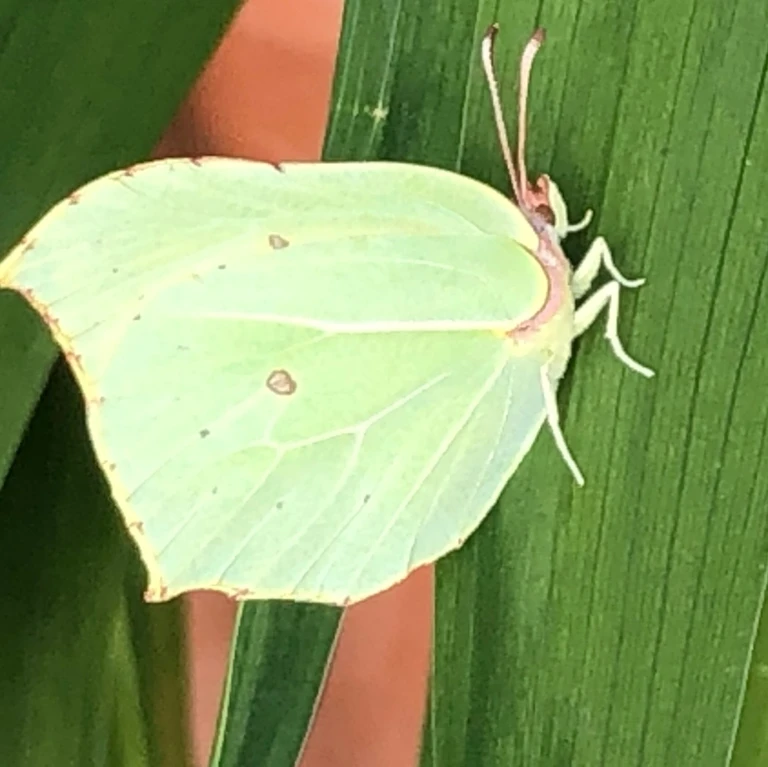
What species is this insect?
Gonepteryx rhamni
